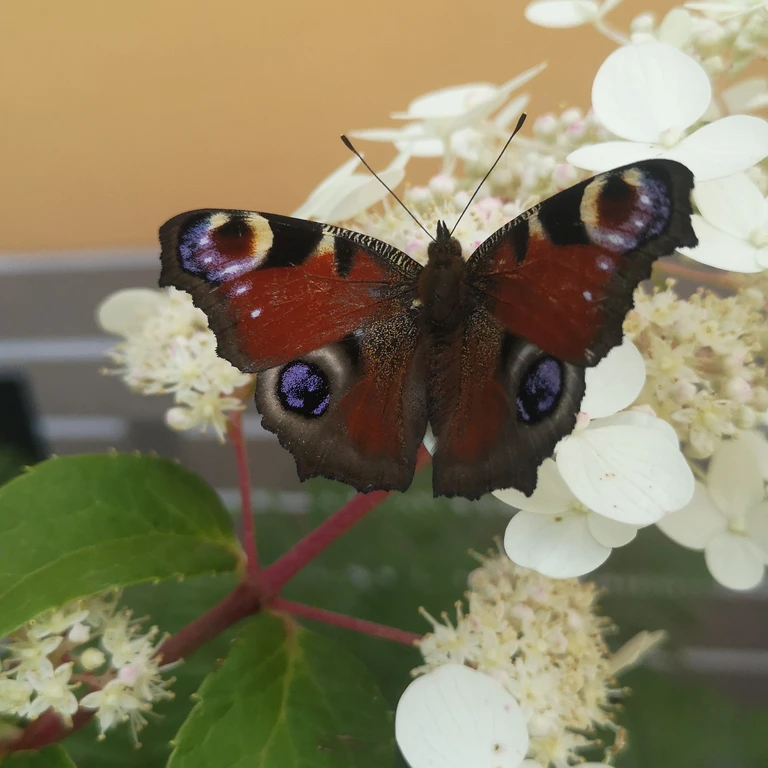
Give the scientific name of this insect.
Aglais io
